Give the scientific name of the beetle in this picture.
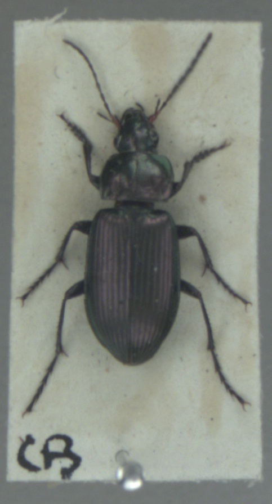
Poecilus cupreus
